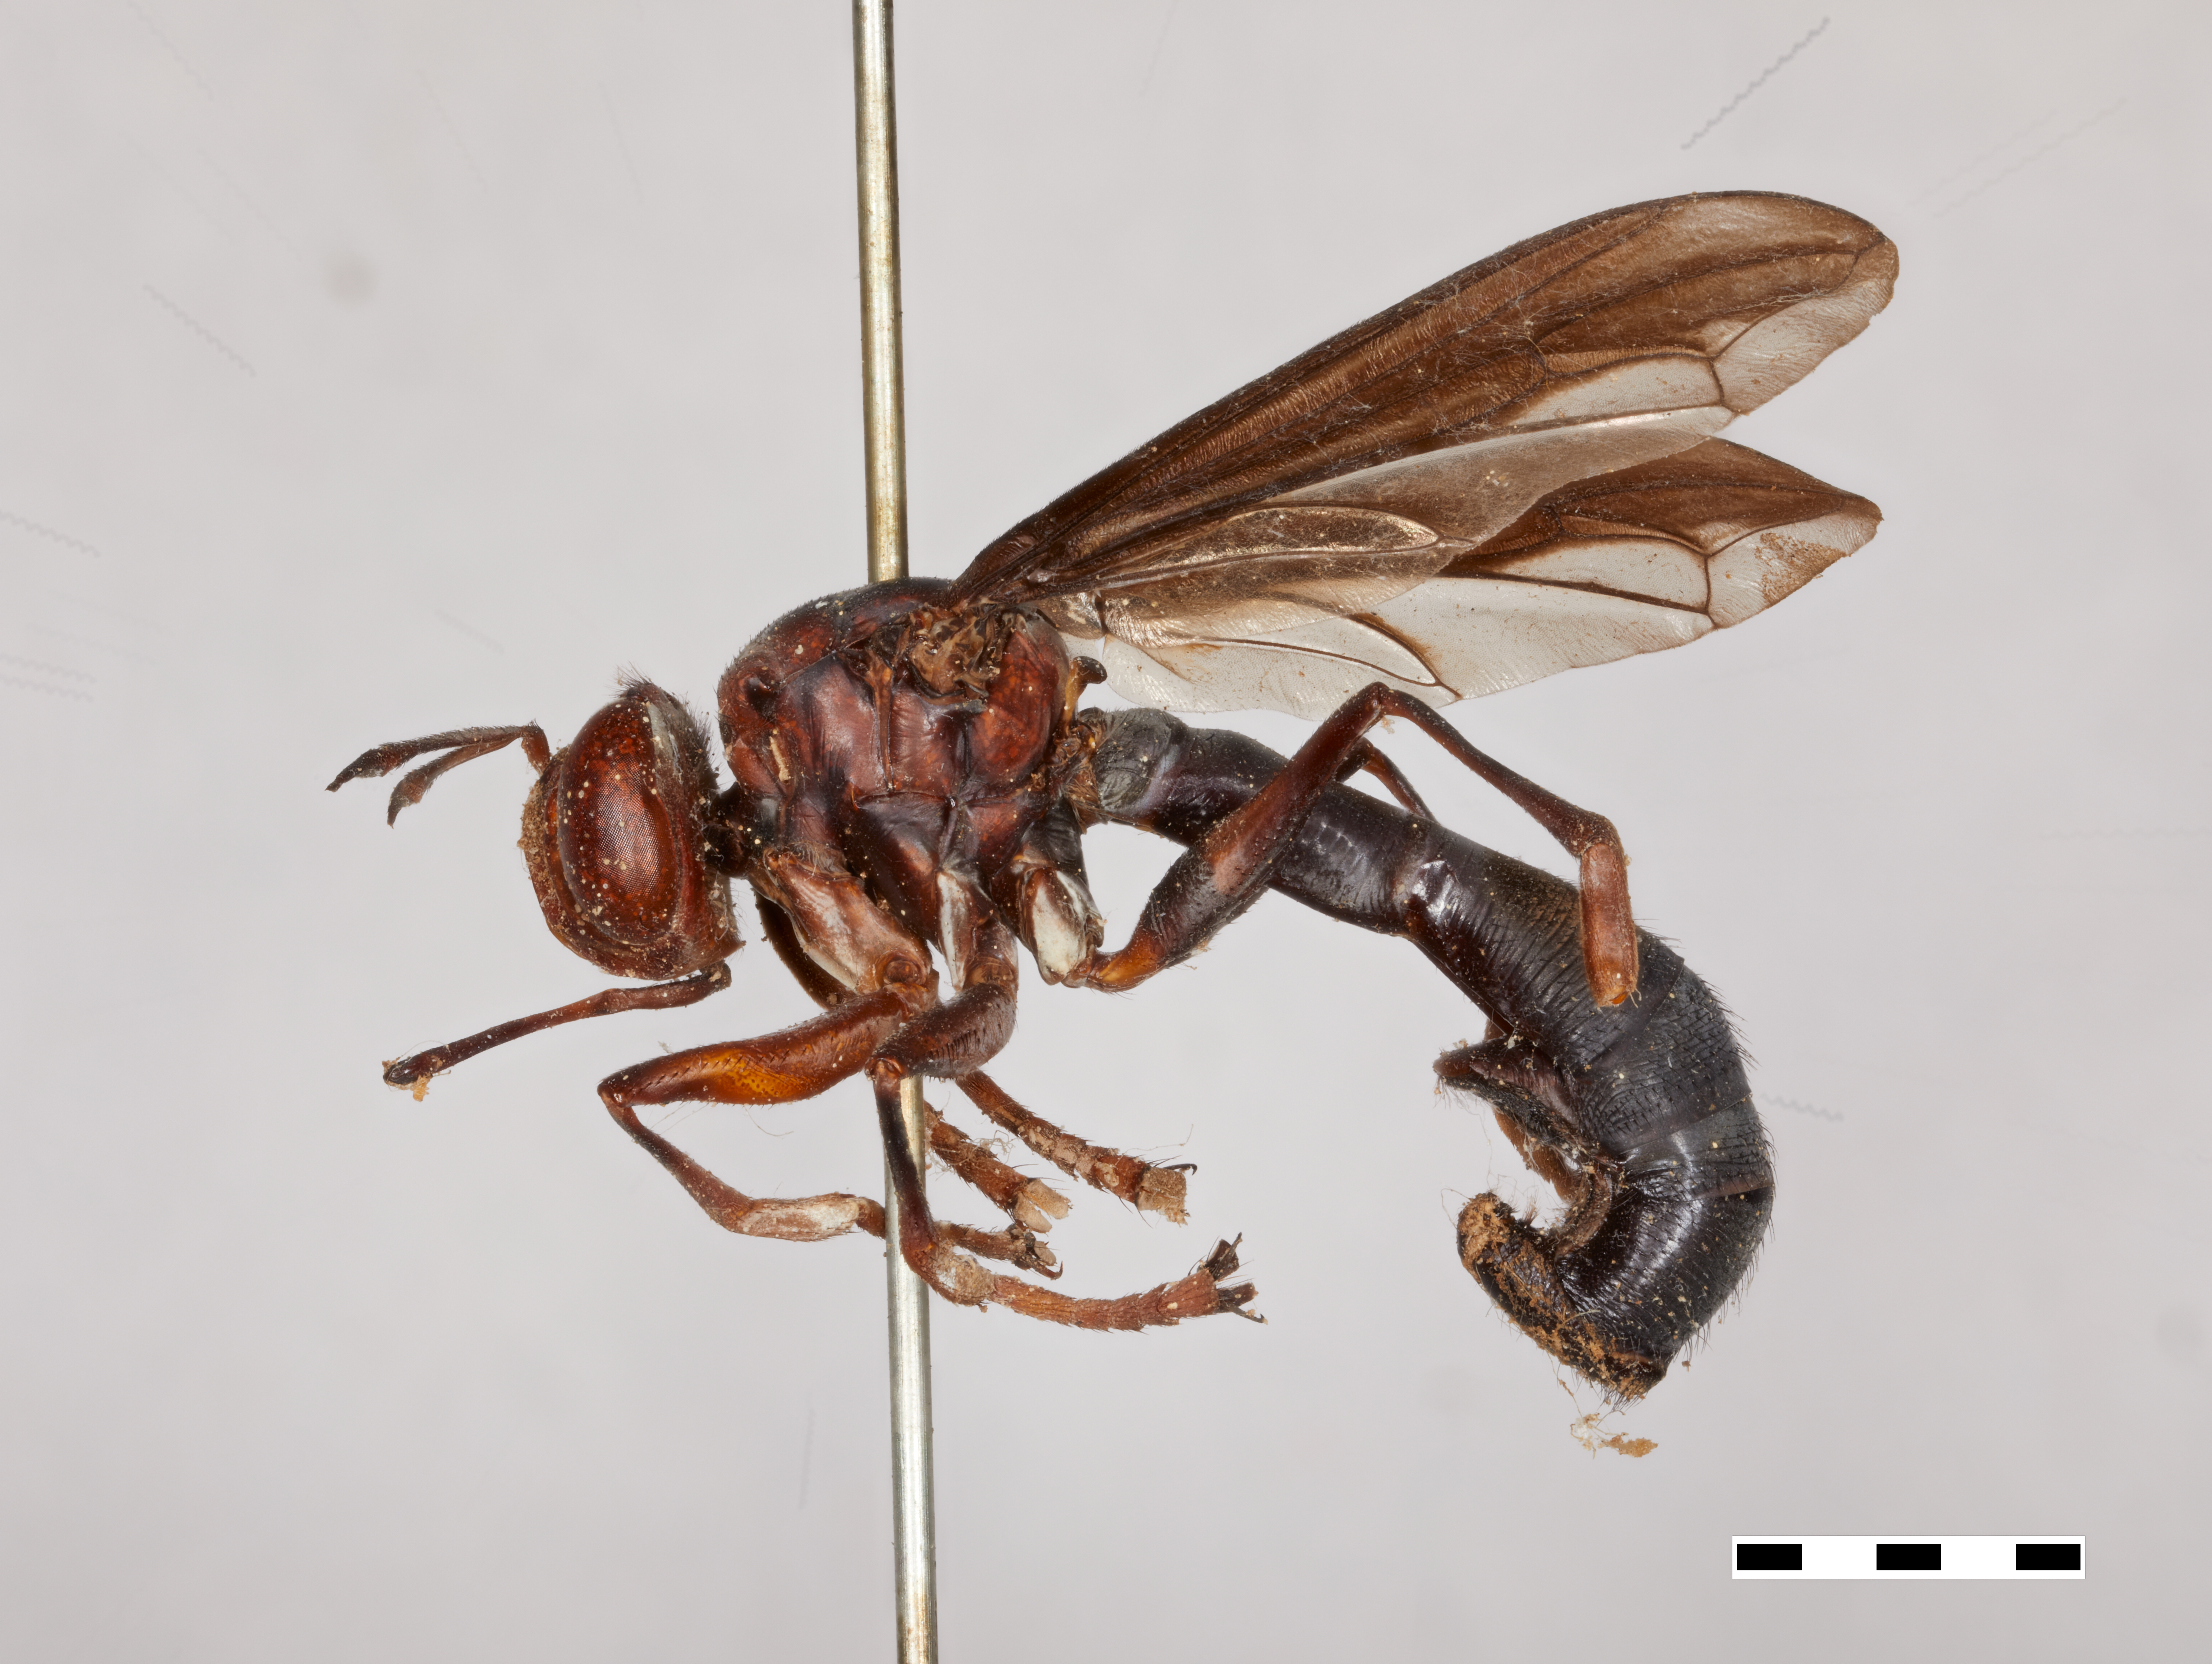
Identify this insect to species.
Physocephala vespiformis
